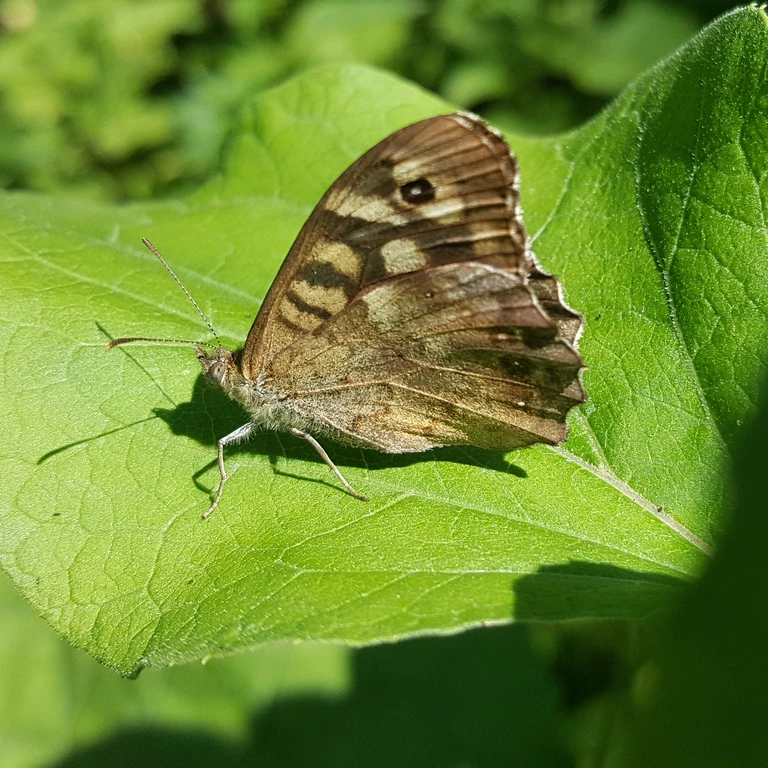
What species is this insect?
Pararge aegeria
